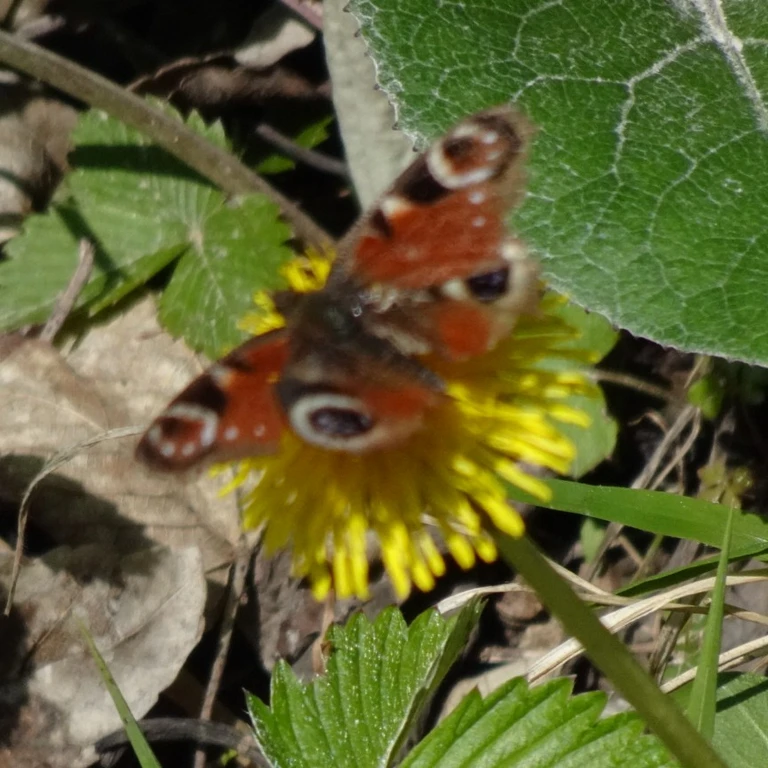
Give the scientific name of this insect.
Aglais io
